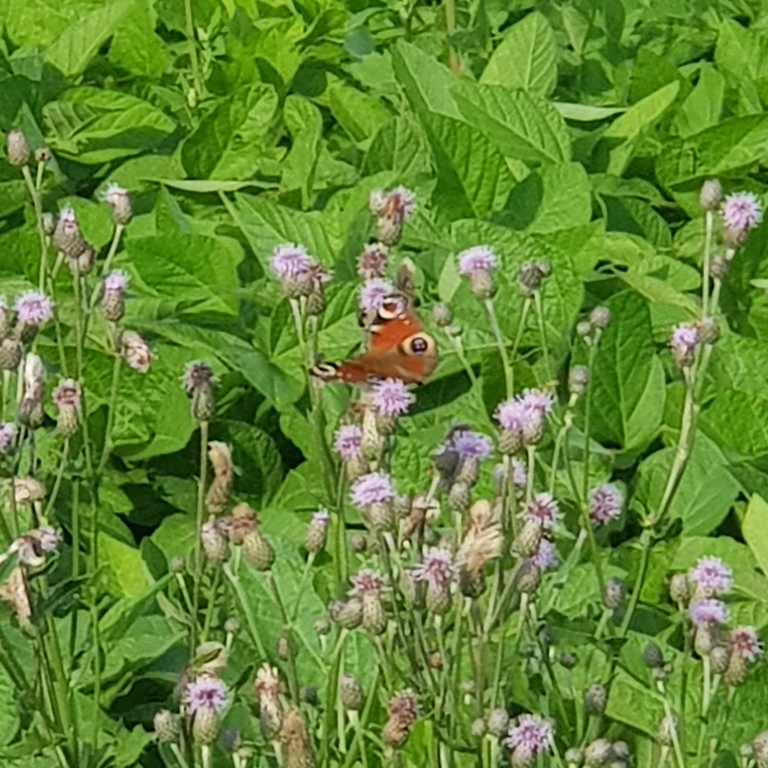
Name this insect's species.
Aglais io
